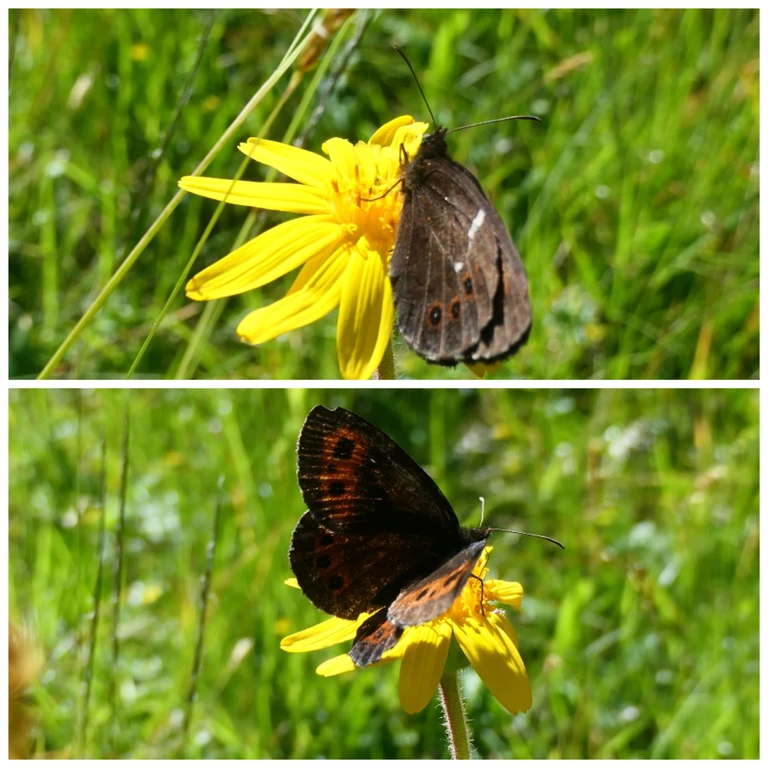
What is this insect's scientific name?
Erebia ligea
